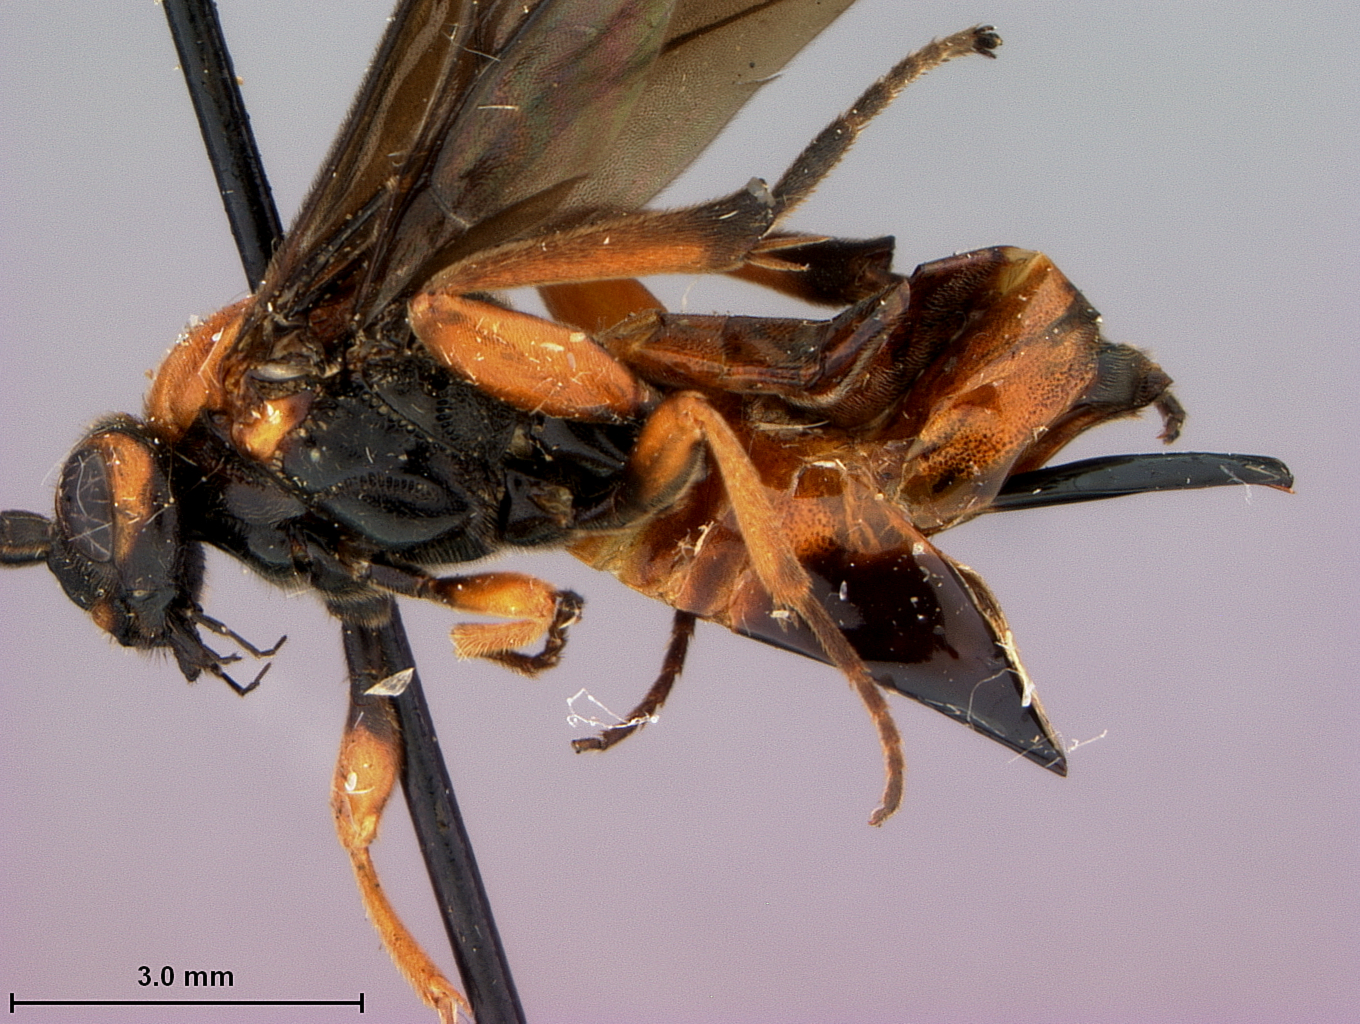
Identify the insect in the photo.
Cardiochiles magnus
